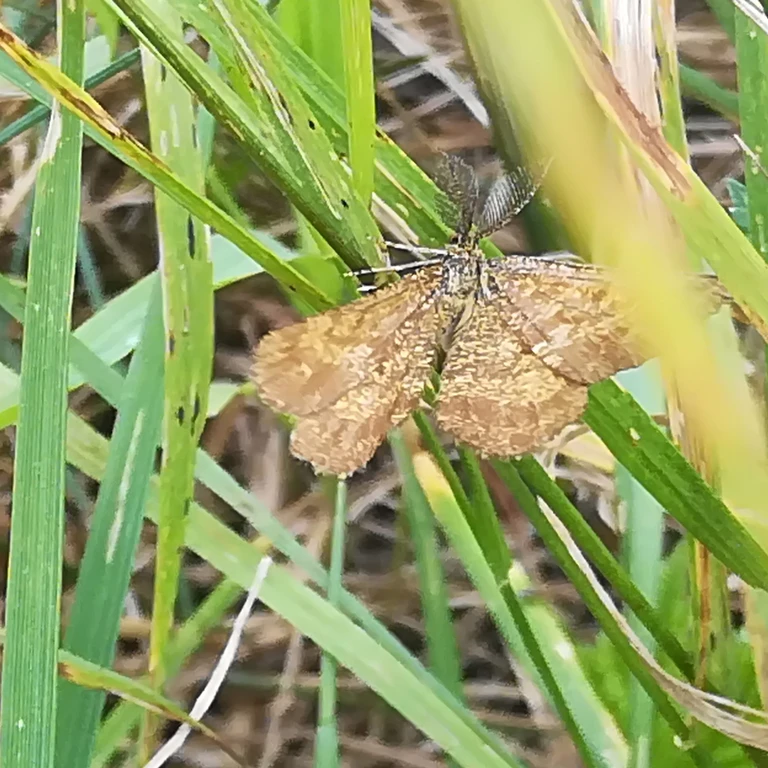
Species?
Ematurga atomaria
